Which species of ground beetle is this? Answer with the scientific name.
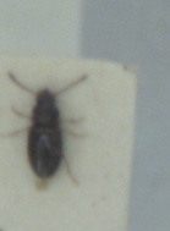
Elaphropus walkerianus
